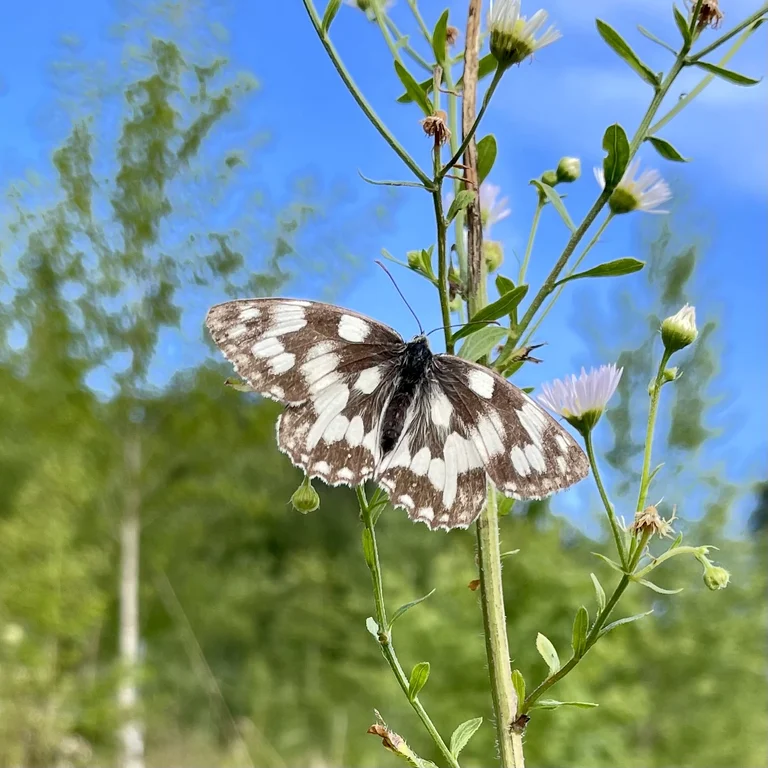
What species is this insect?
Melanargia galathea
